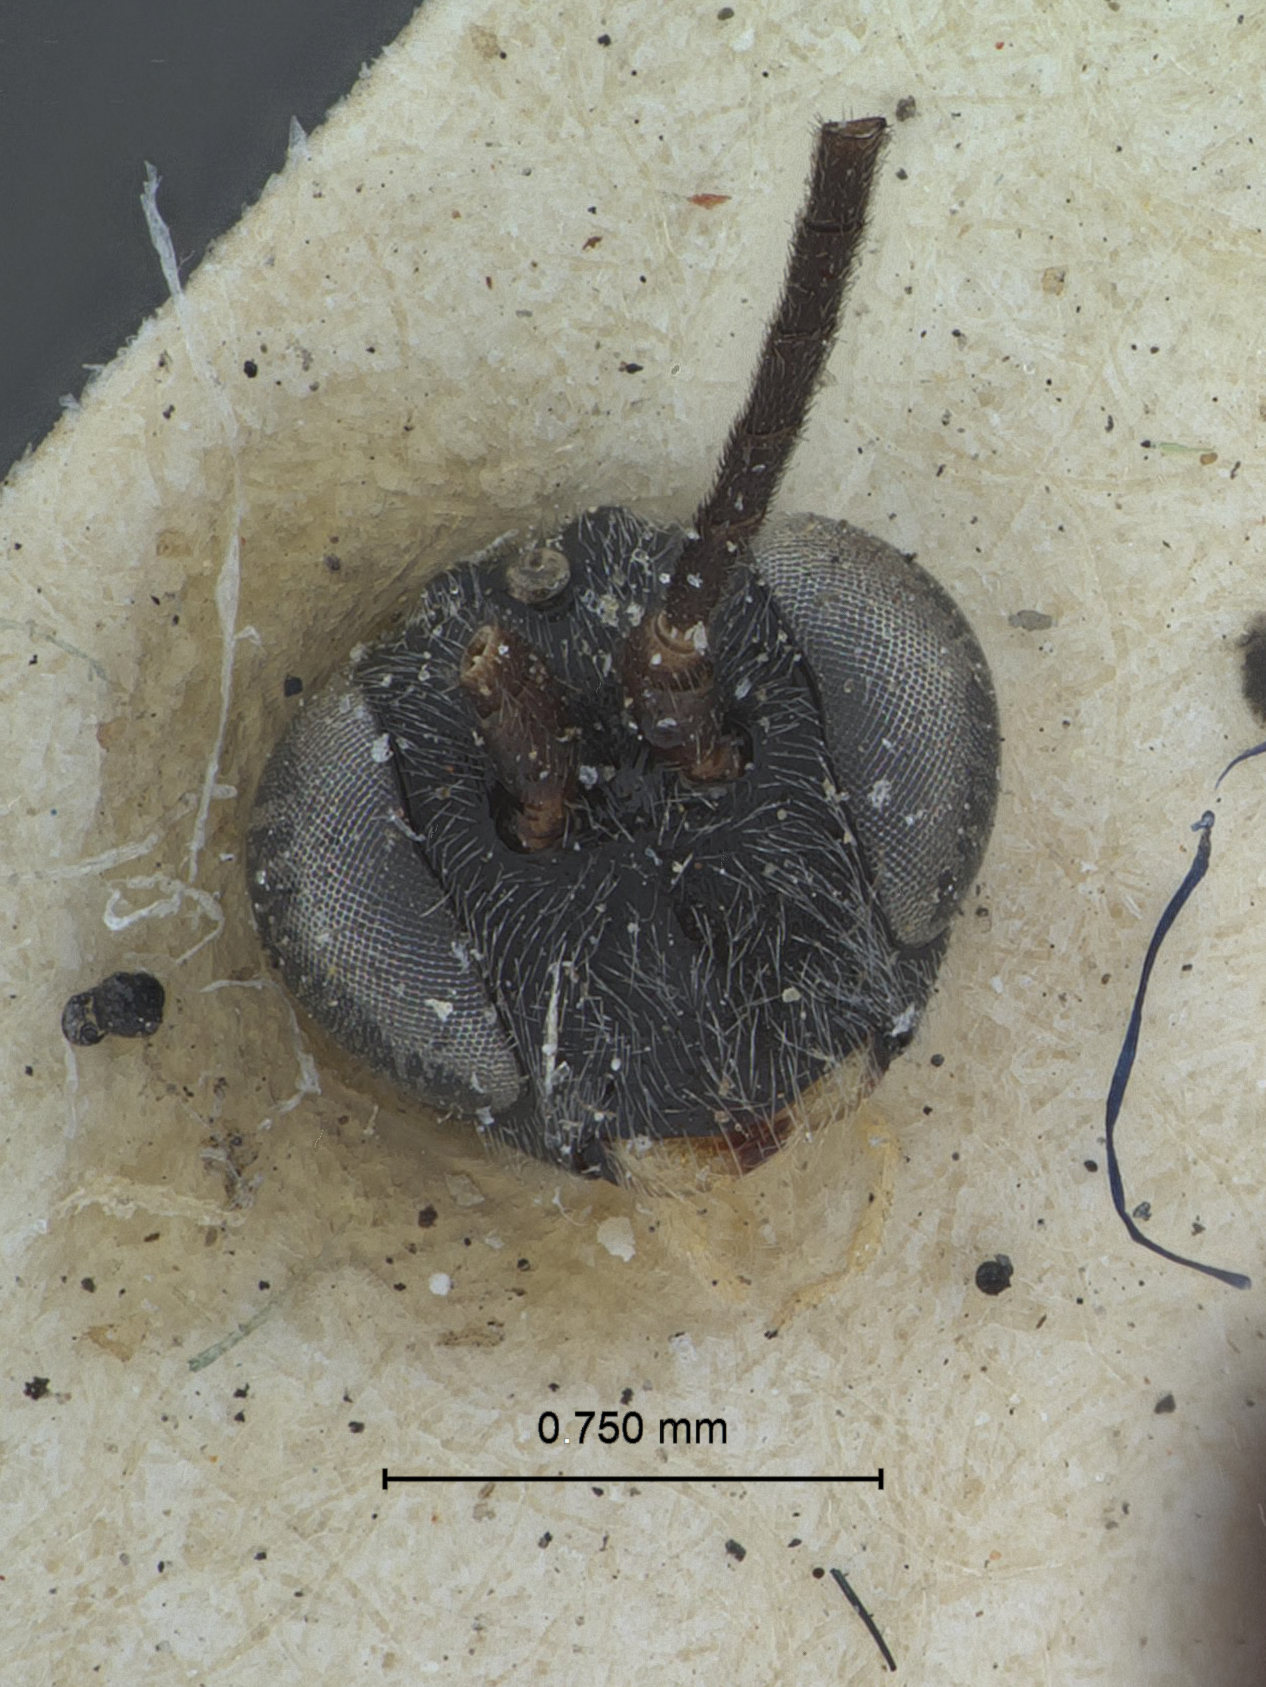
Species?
Sesioplex depressus
